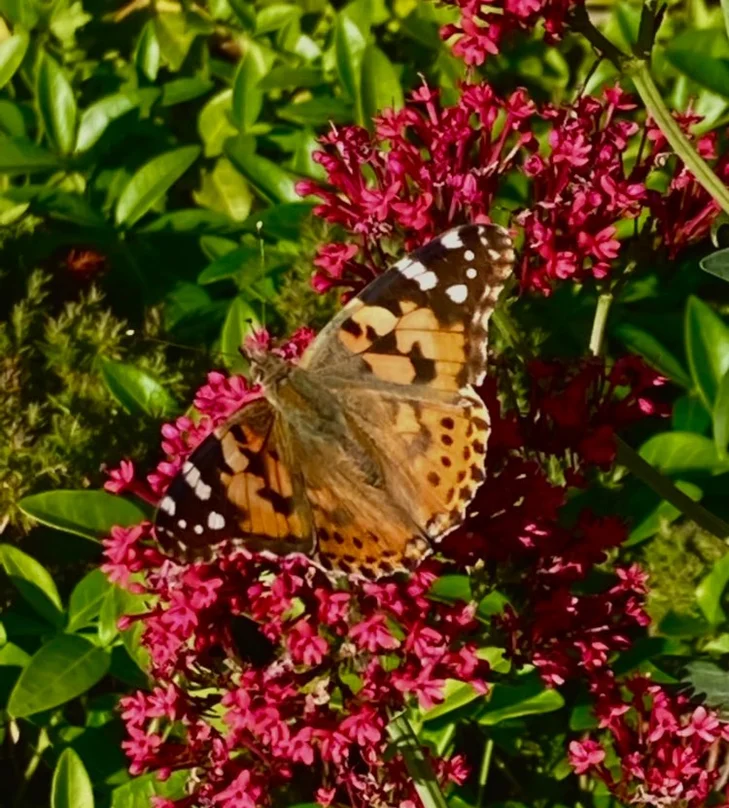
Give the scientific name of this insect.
Vanessa cardui
